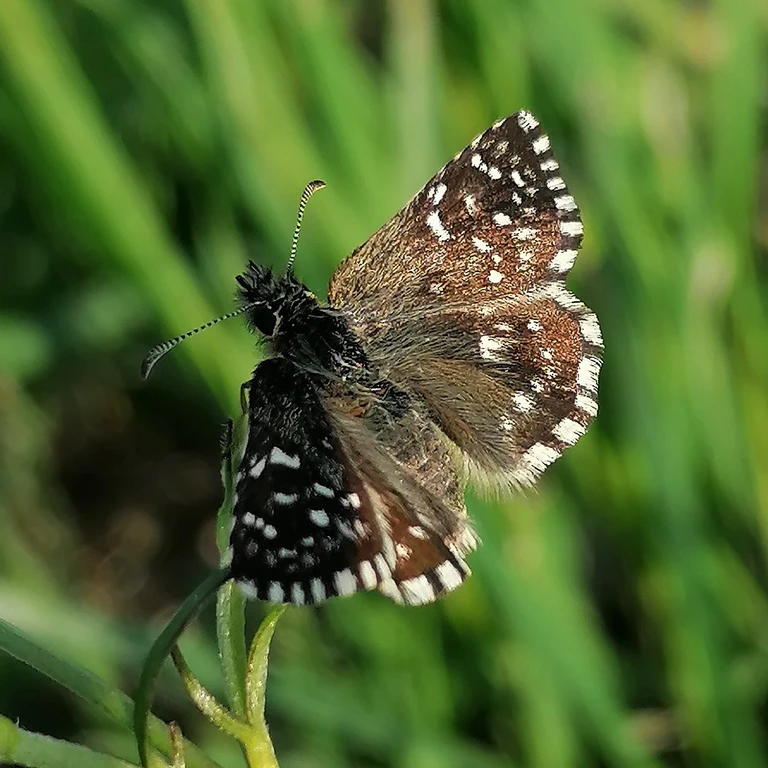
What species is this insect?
Pyrgus malvae
